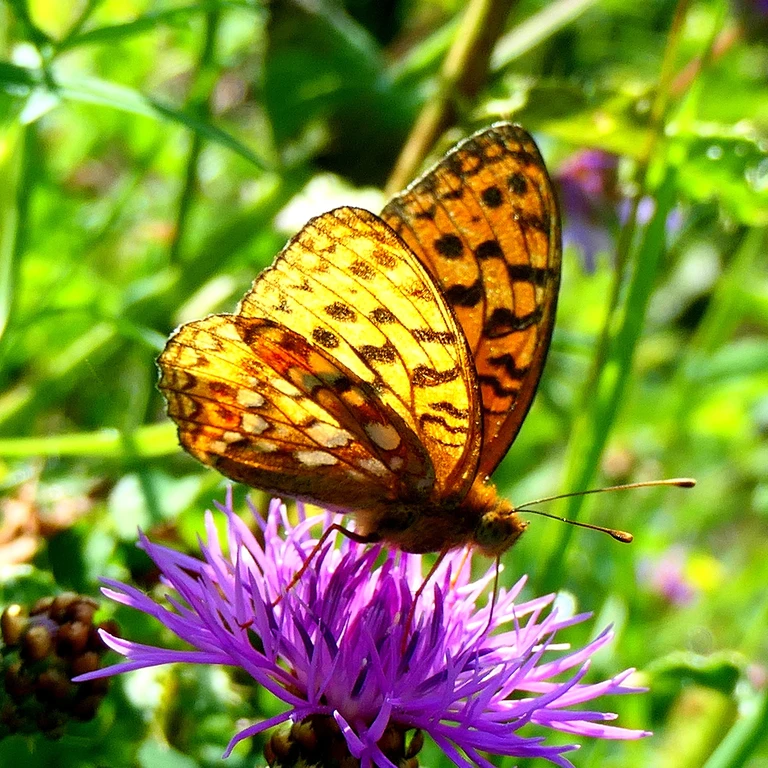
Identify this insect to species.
Fabriciana adippe
